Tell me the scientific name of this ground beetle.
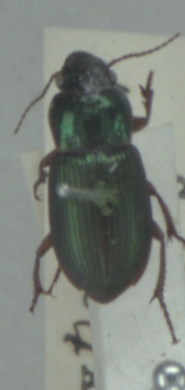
Harpalus affinis
